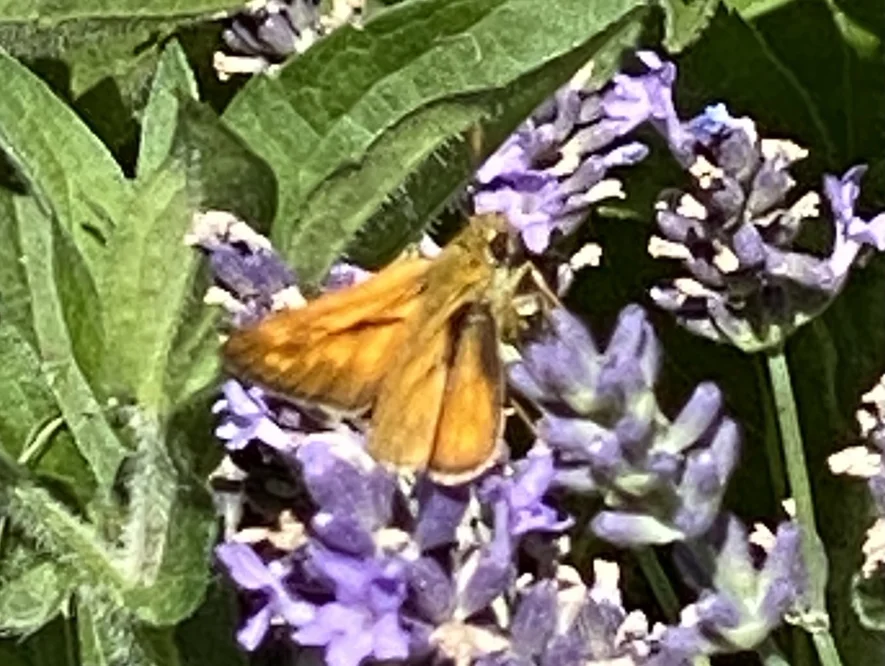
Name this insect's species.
Ochlodes sylvanus (also Ochlodes venata)
